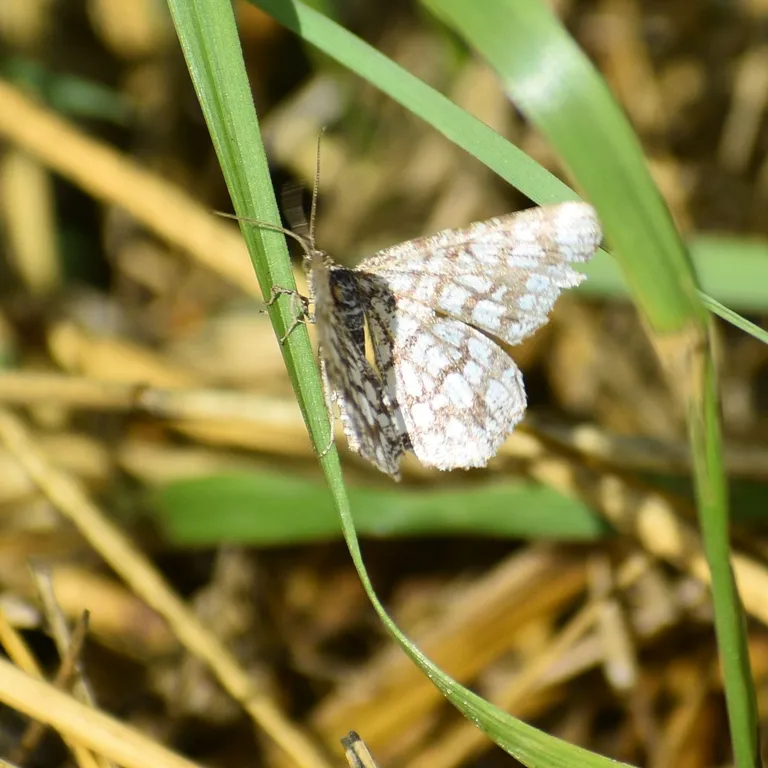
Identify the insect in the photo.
Chiasmia clathrata
